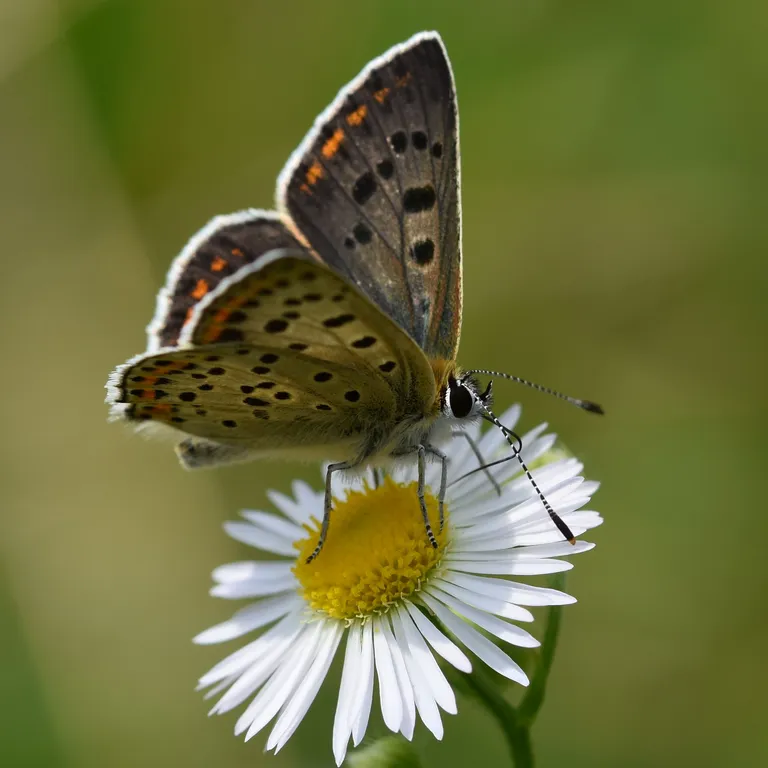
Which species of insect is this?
Lycaena tityrus (also Loweia tityrus)
